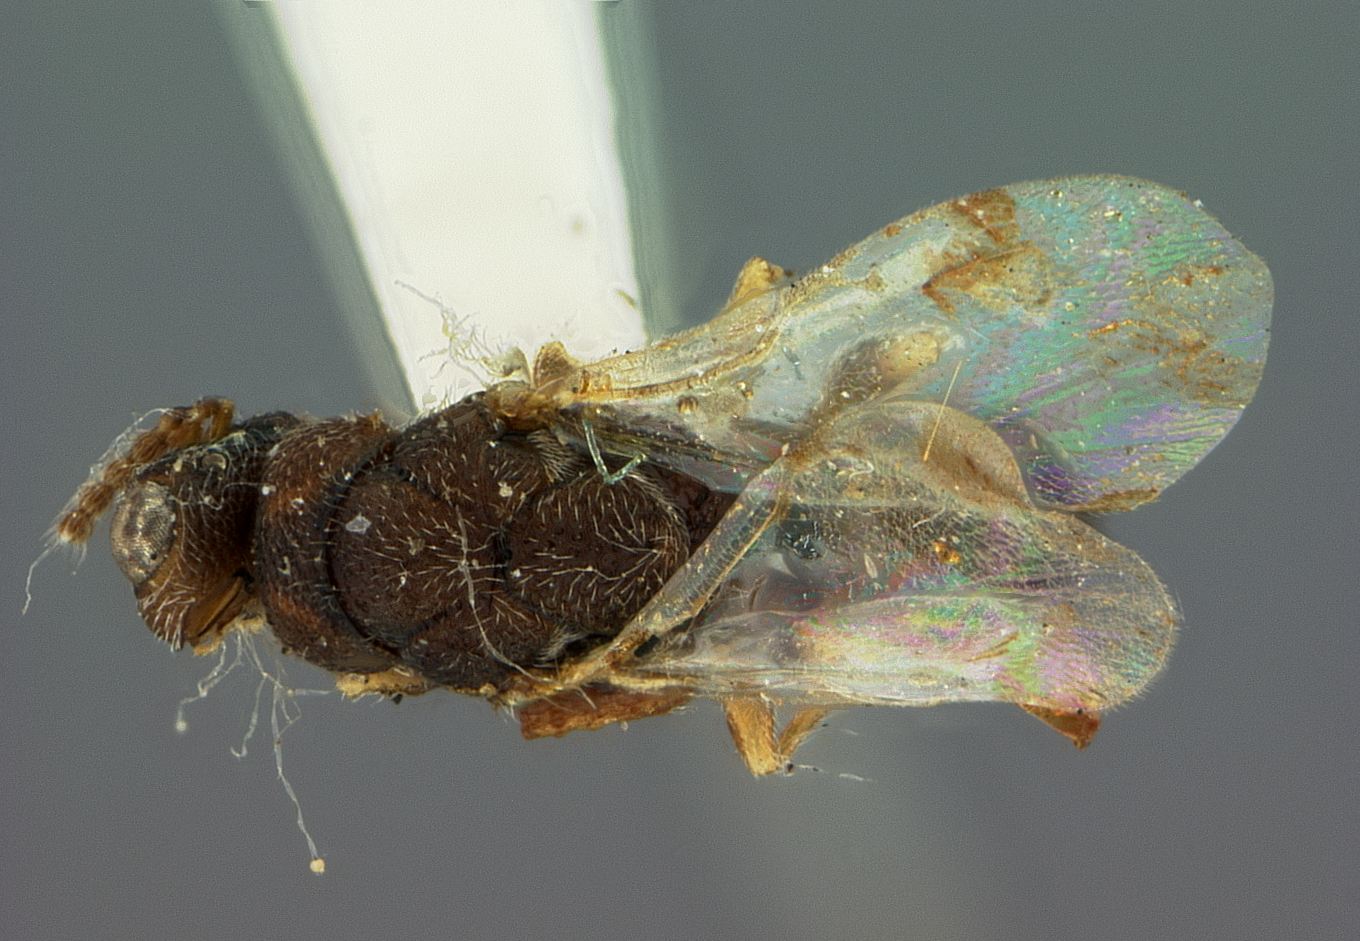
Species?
Eurytoma hakonensis
